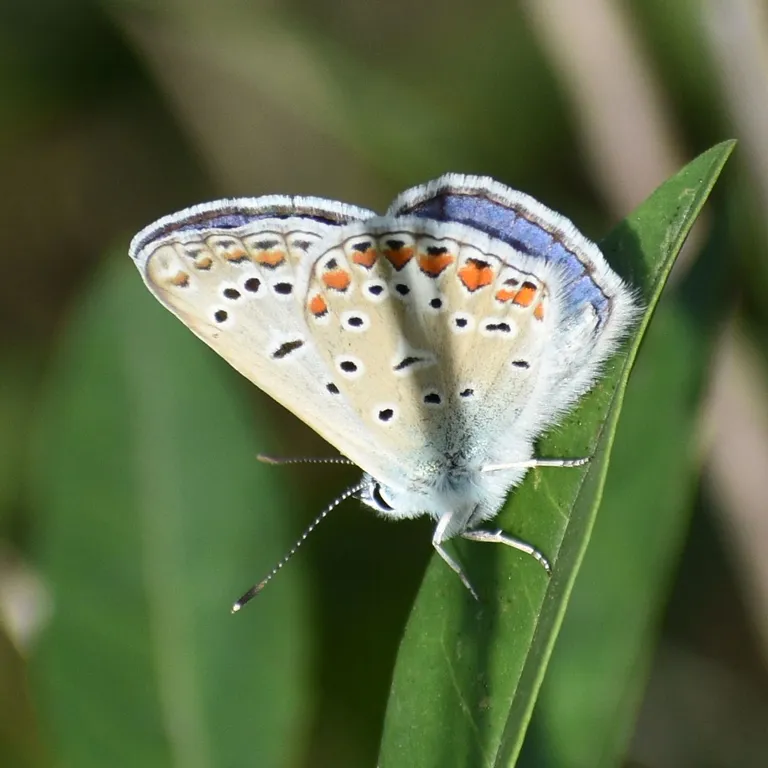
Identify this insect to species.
Polyommatus icarus
